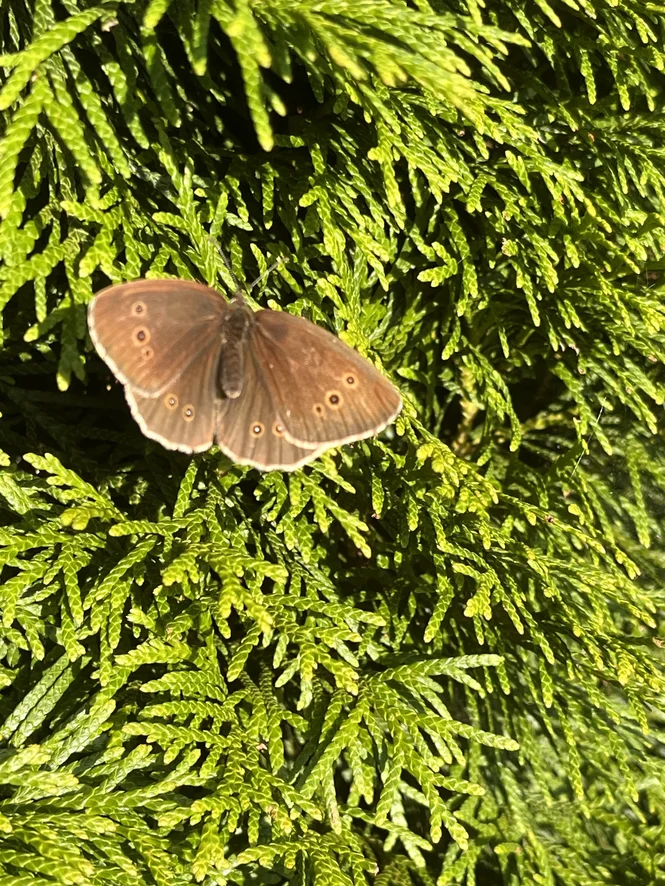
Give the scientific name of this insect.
Aphantopus hyperantus
